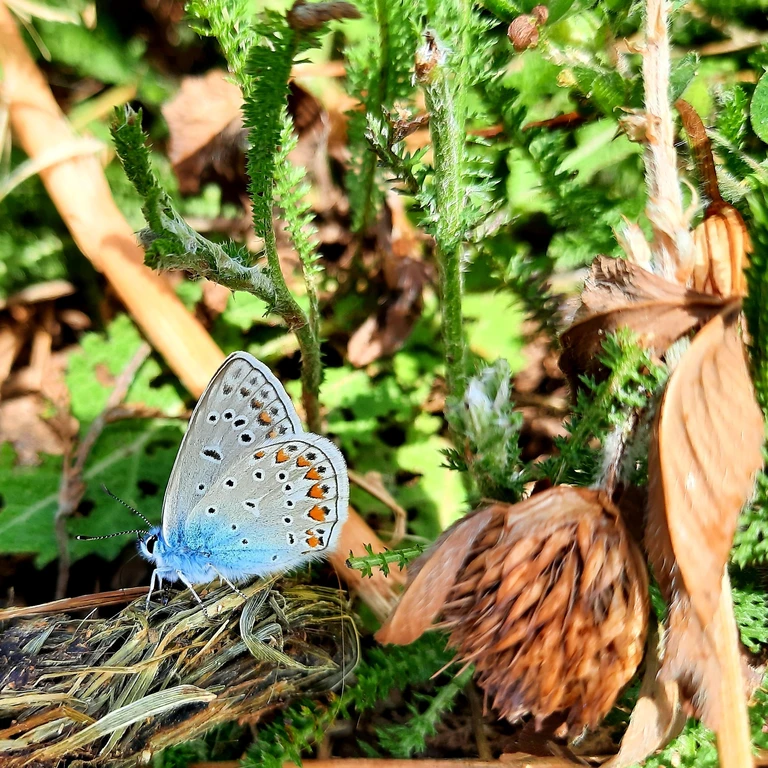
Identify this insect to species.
Polyommatus icarus
